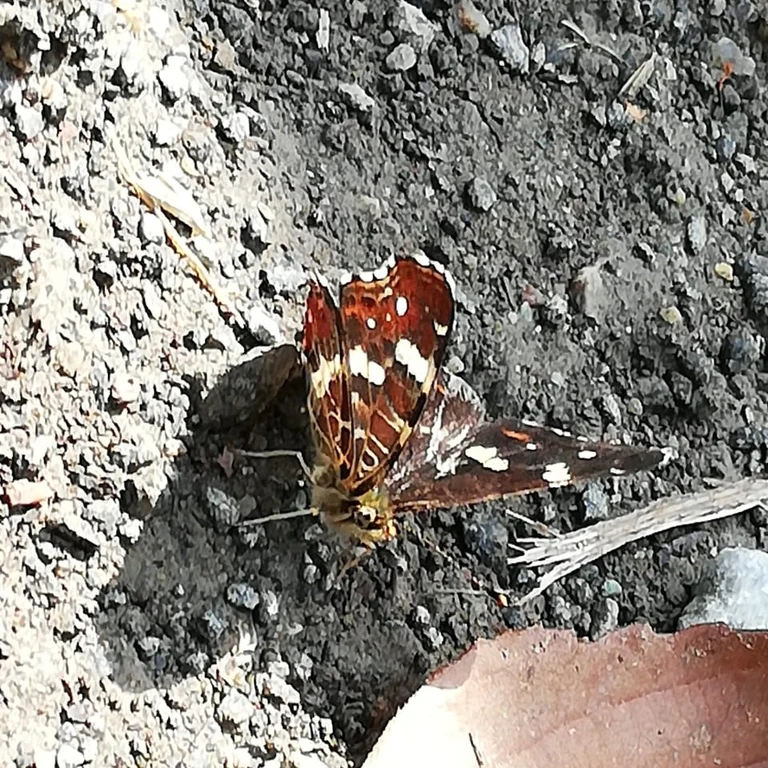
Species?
Araschnia levana
